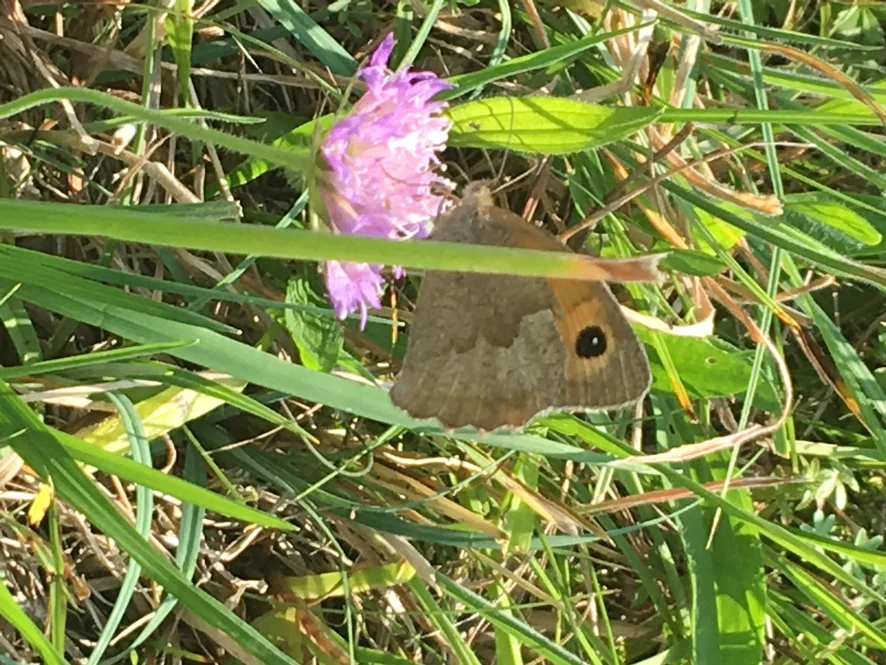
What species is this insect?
Maniola jurtina
